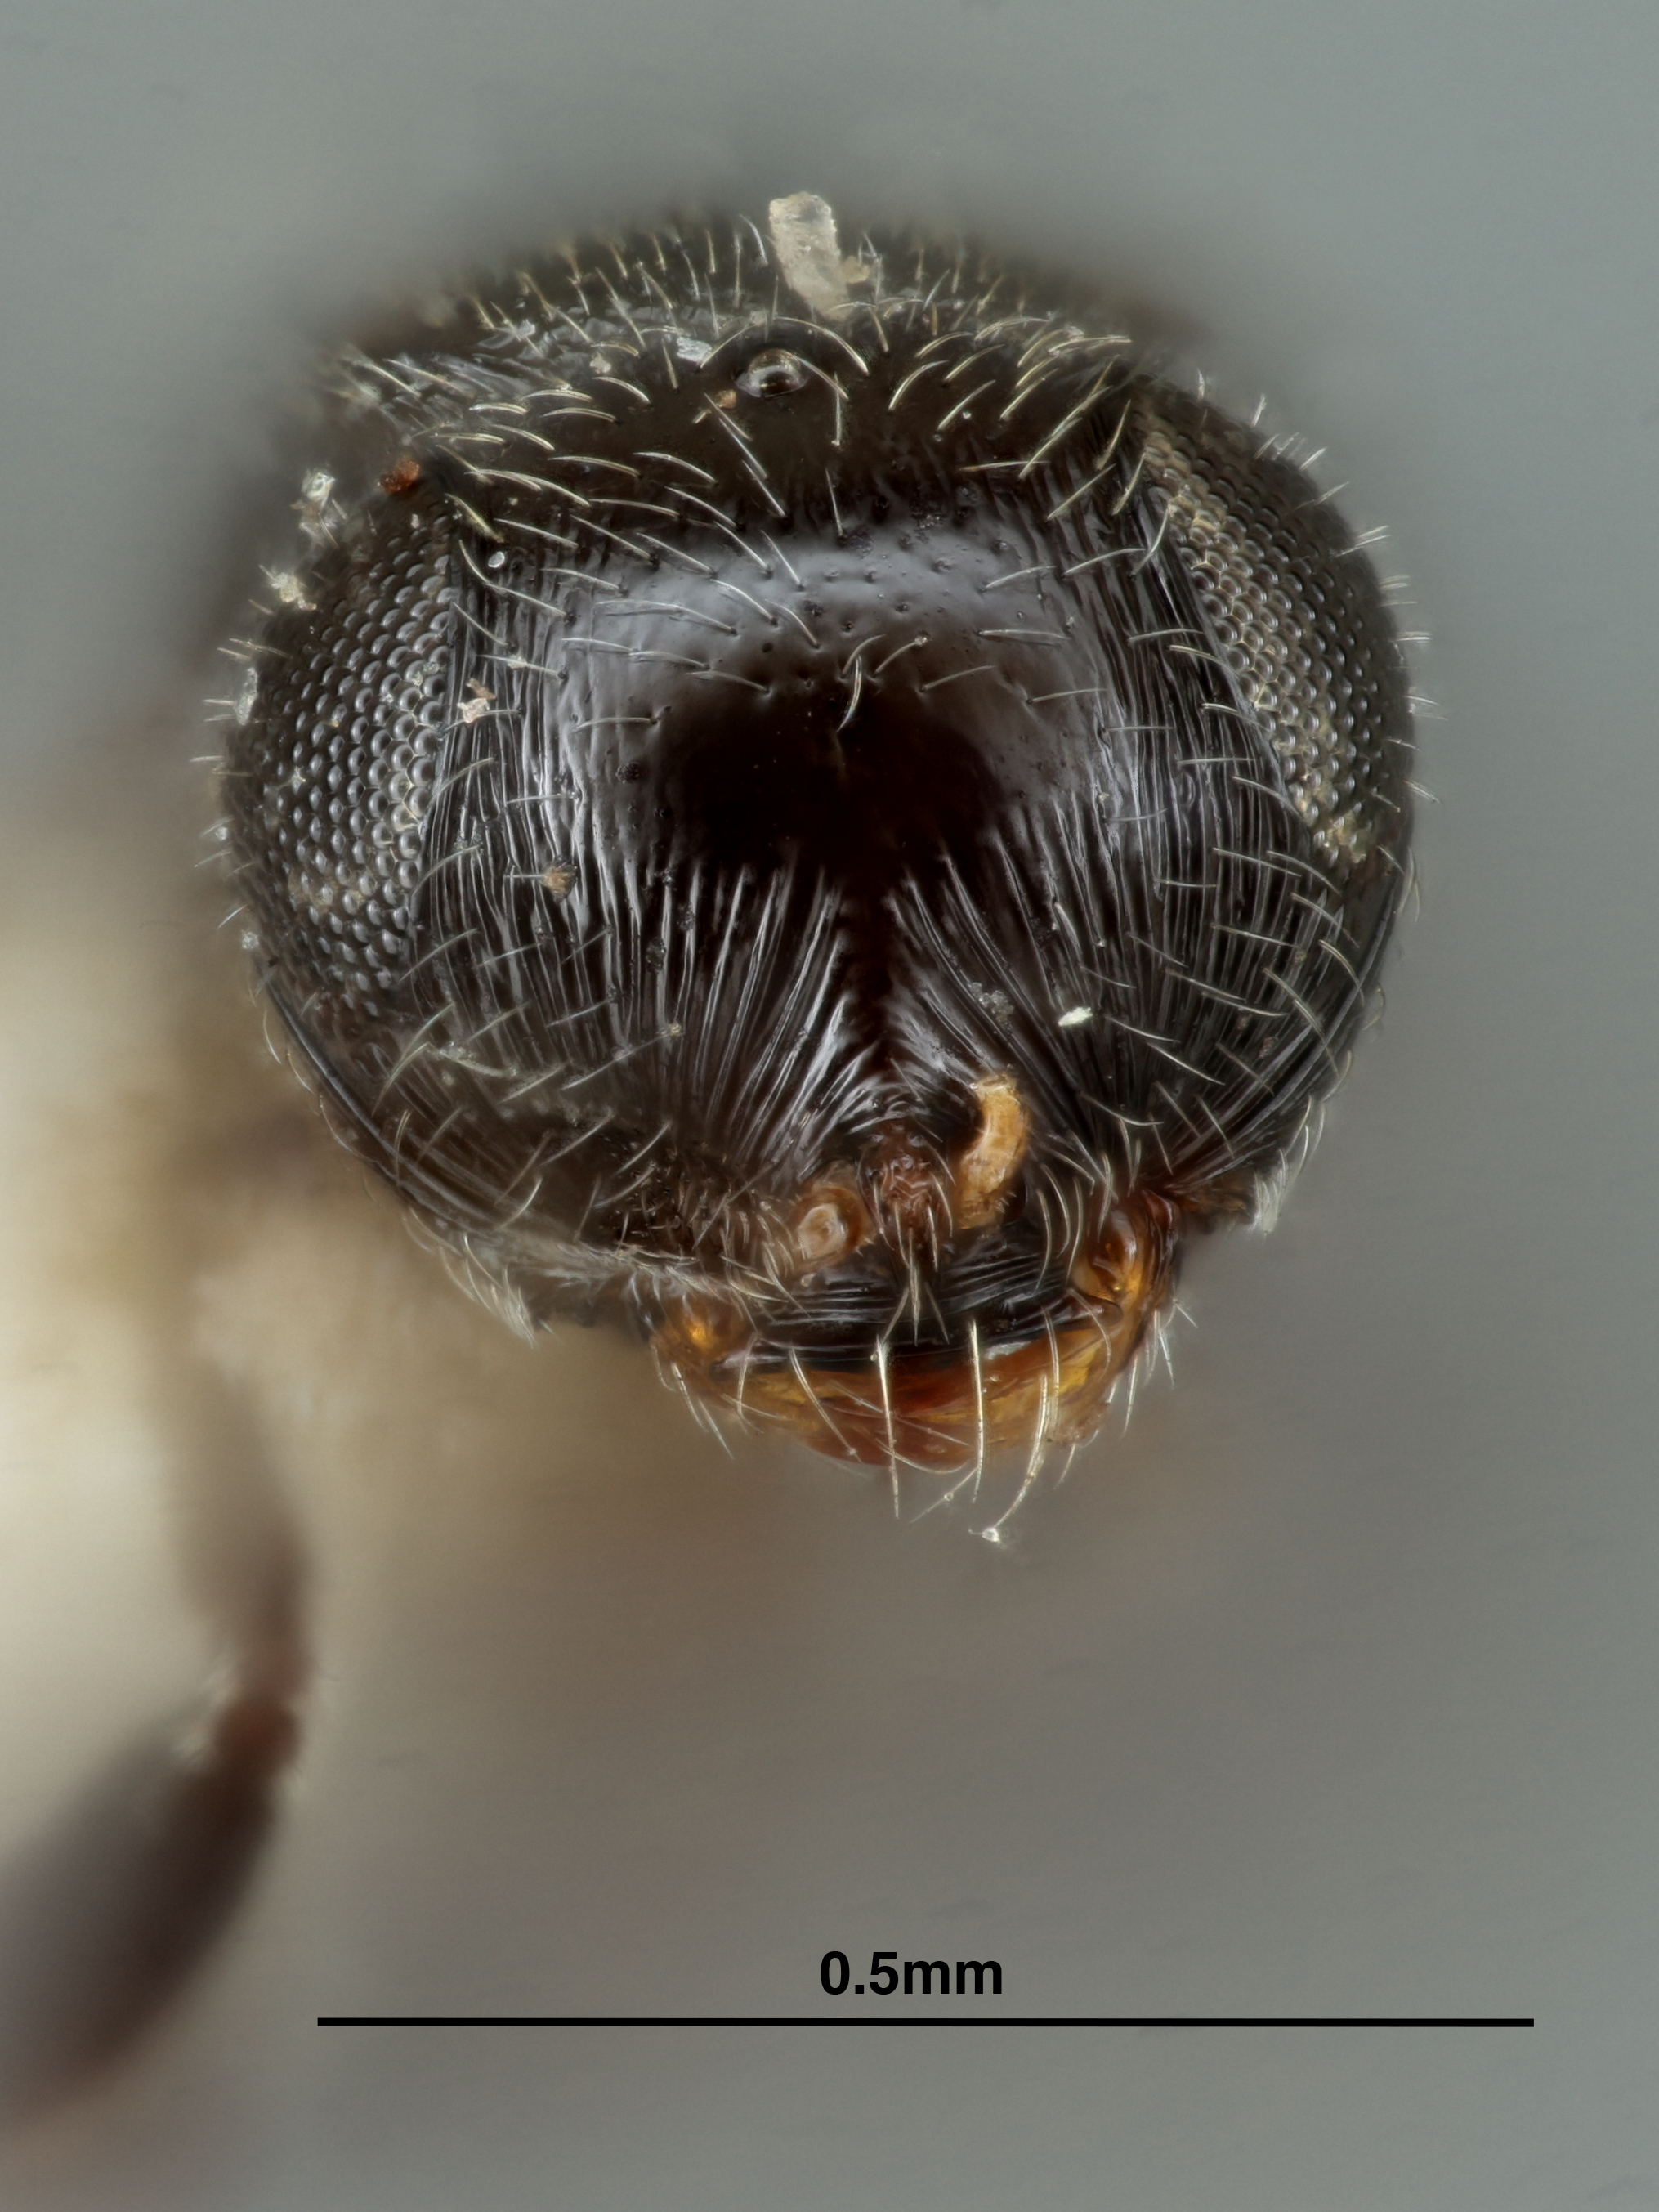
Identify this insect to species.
Prosacantha utahensis
